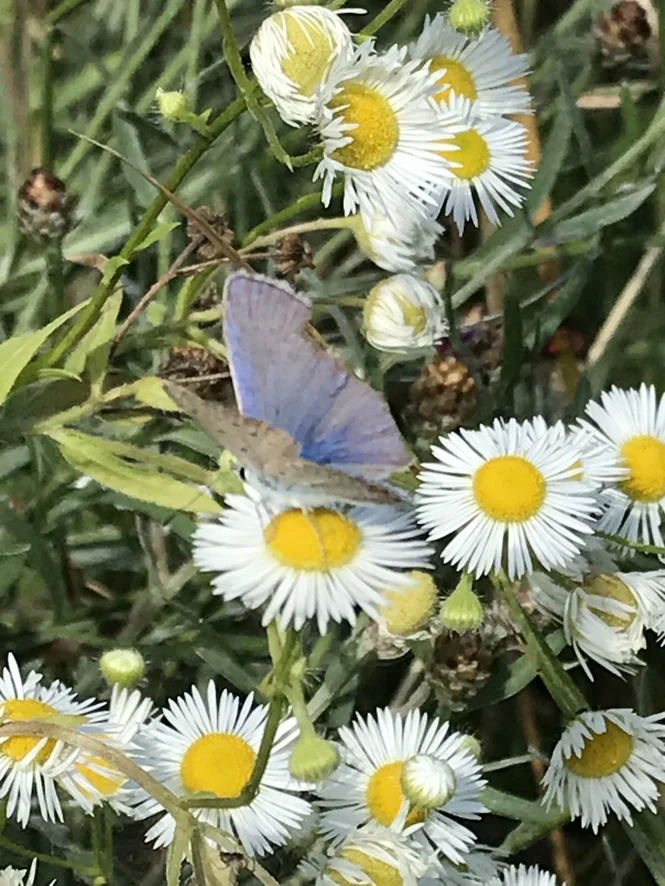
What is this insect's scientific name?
Polyommatus icarus
